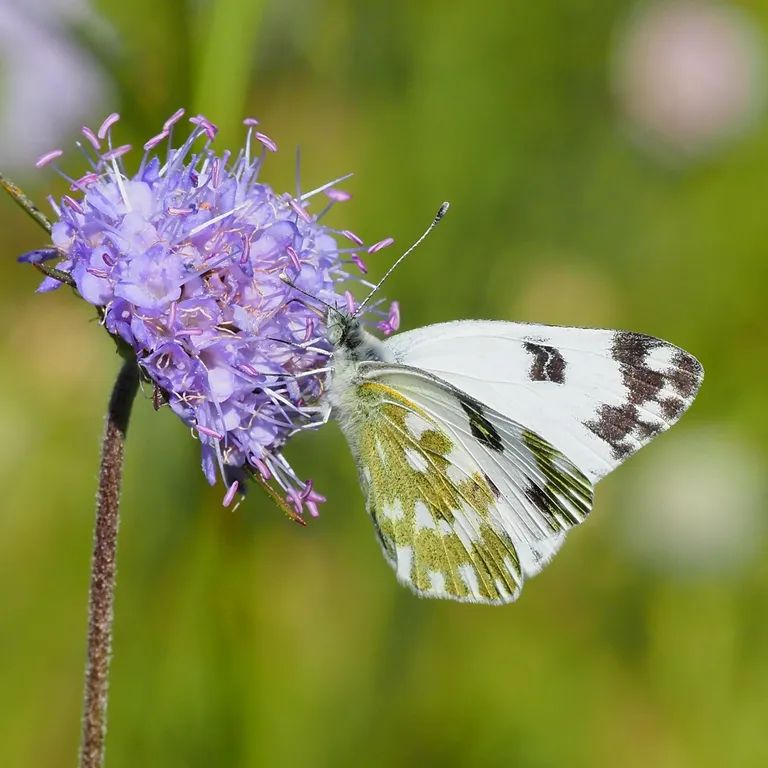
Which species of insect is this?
Pontia edusa
